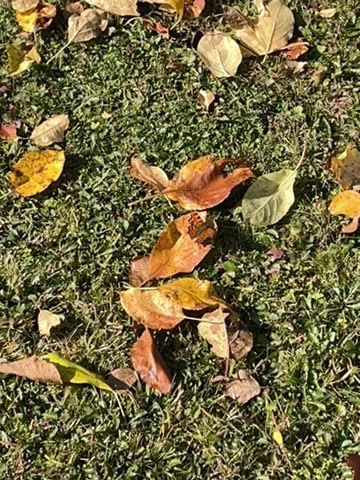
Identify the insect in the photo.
Polygonia c-album
